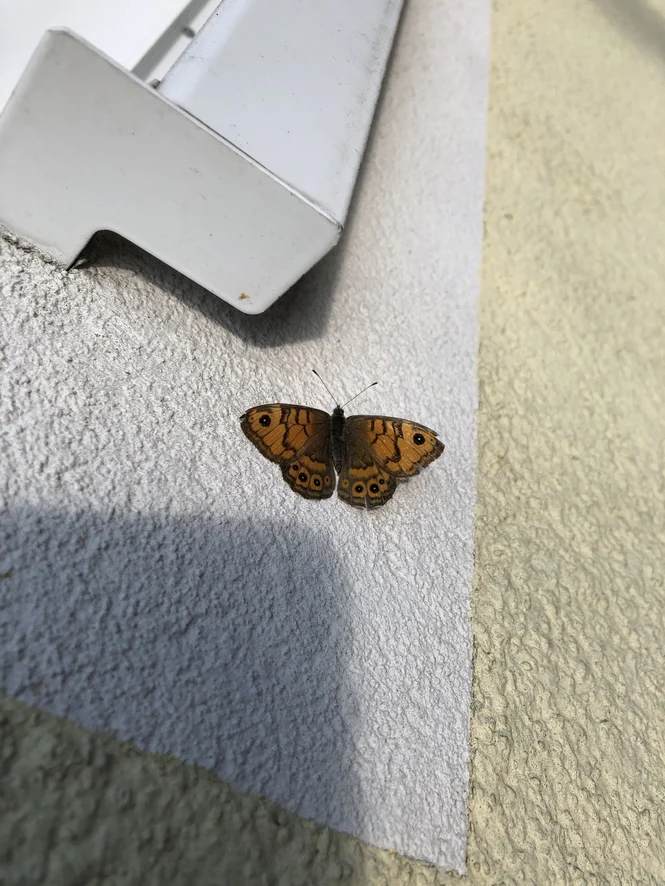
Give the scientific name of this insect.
Lasiommata megera (also Pararge megera)
